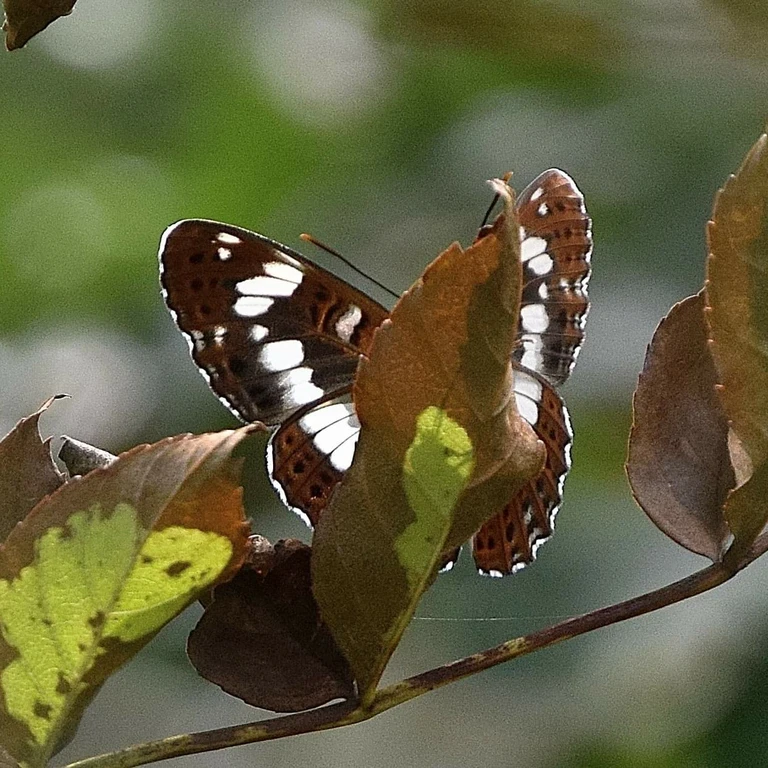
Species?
Limenitis camilla (also Ladoga camilla)
